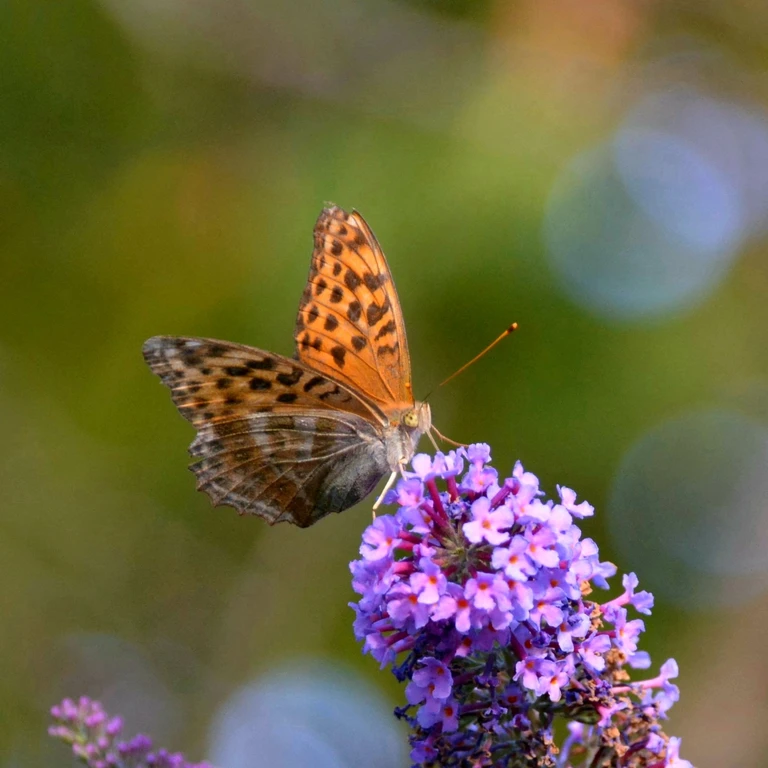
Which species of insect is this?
Argynnis paphia
